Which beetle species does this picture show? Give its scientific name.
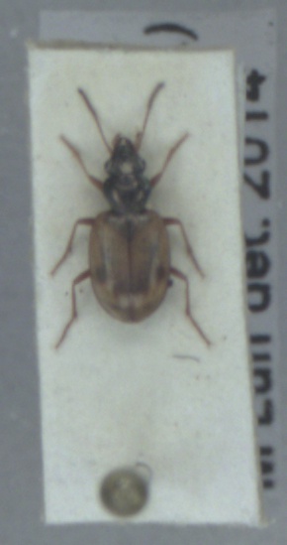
Bembidion pallidipenne
